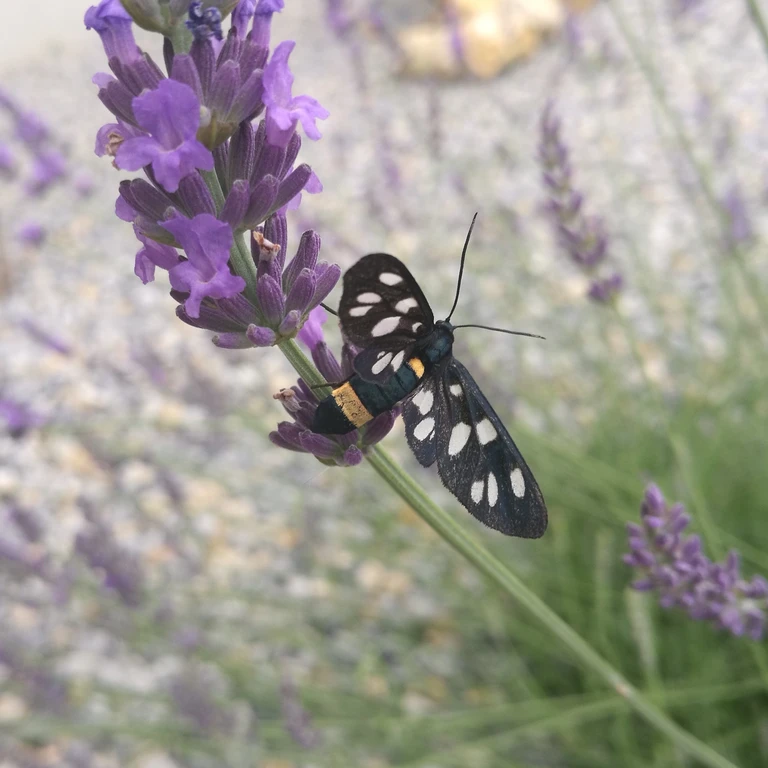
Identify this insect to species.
Amata phegea
